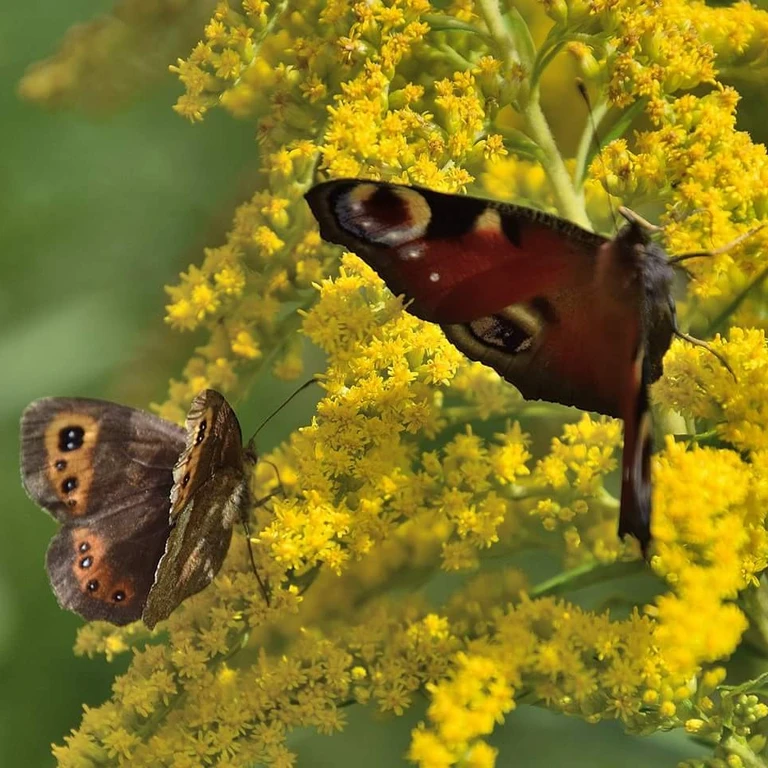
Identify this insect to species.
Aglais io
